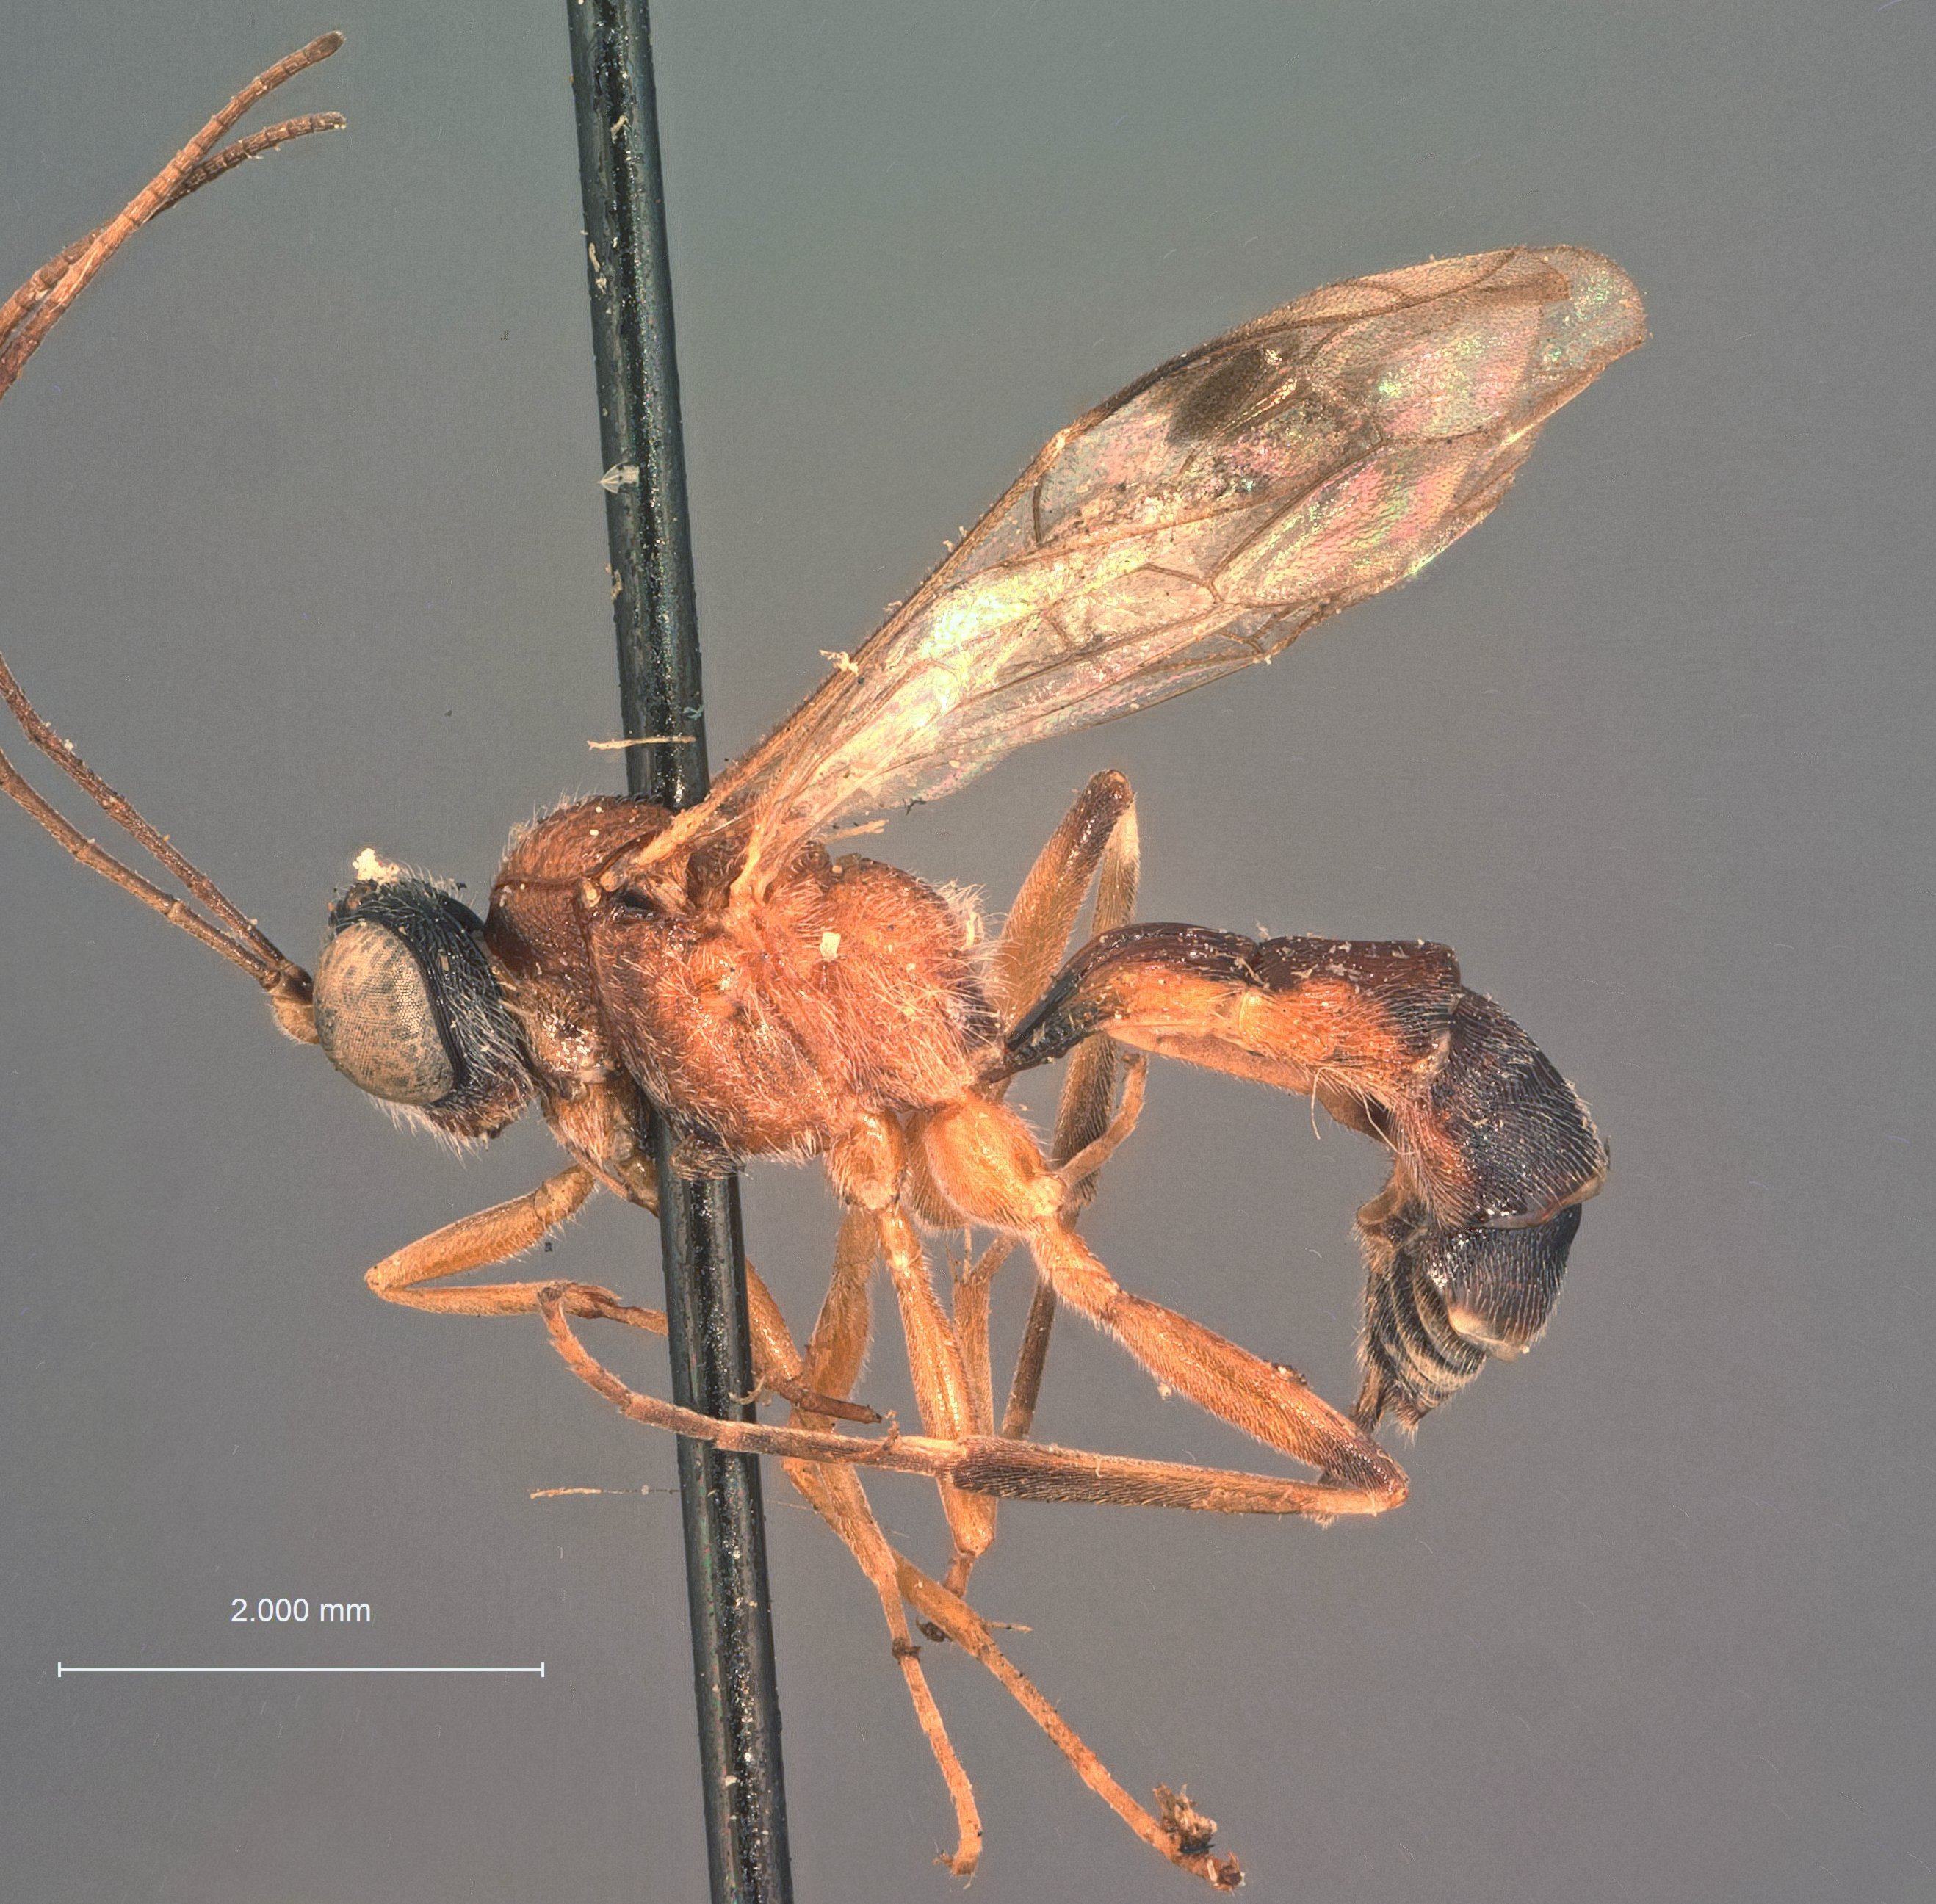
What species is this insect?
Bathythrix striatus
